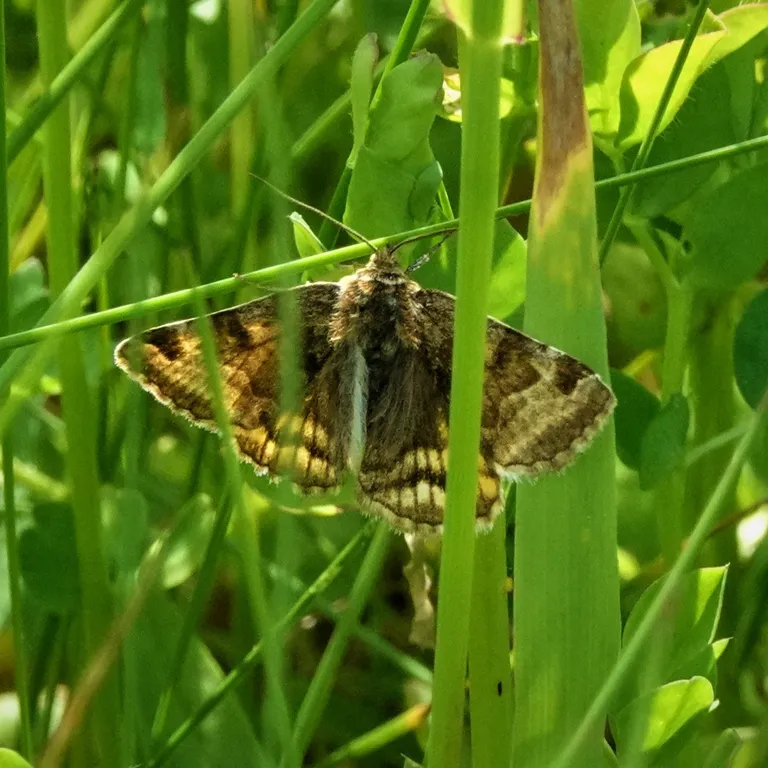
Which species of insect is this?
Euclidia glyphica
